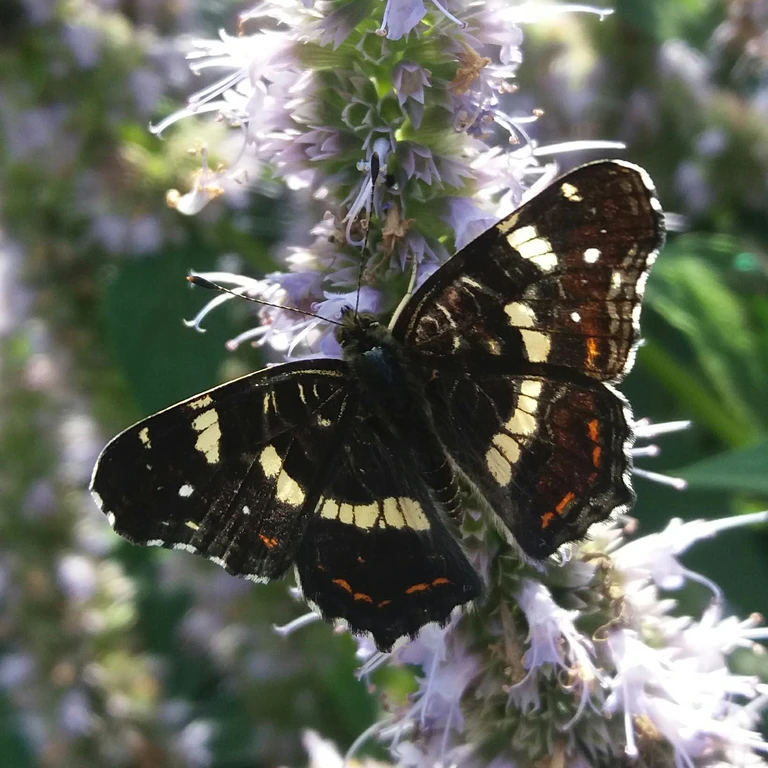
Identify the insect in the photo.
Araschnia levana
